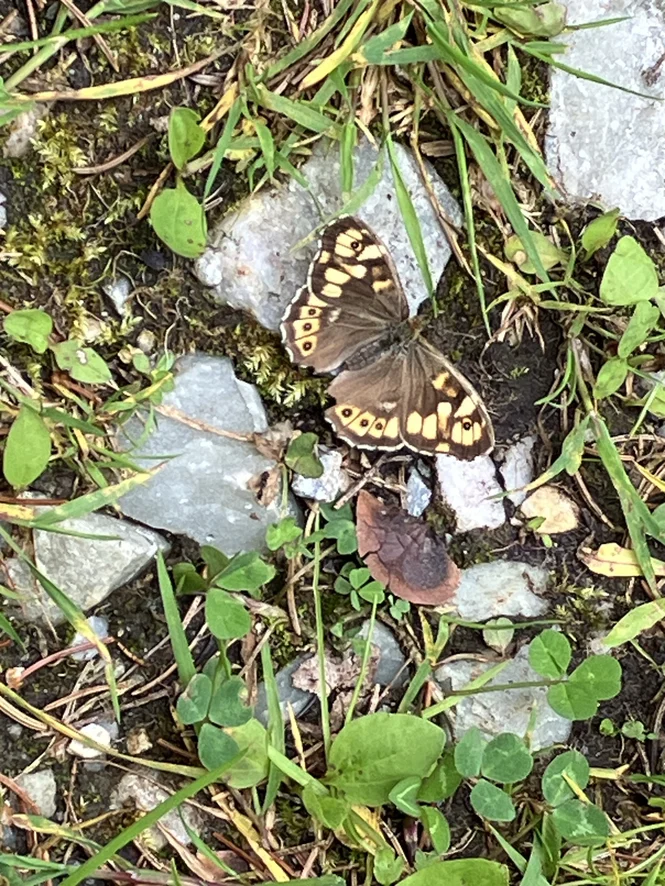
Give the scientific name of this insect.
Pararge aegeria
